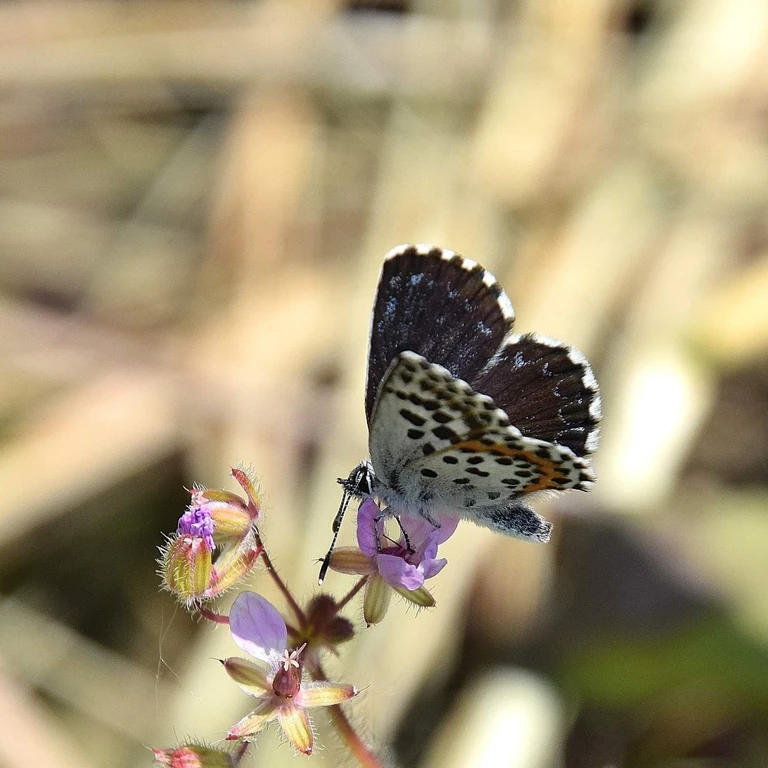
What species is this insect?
Scolitantides orion
